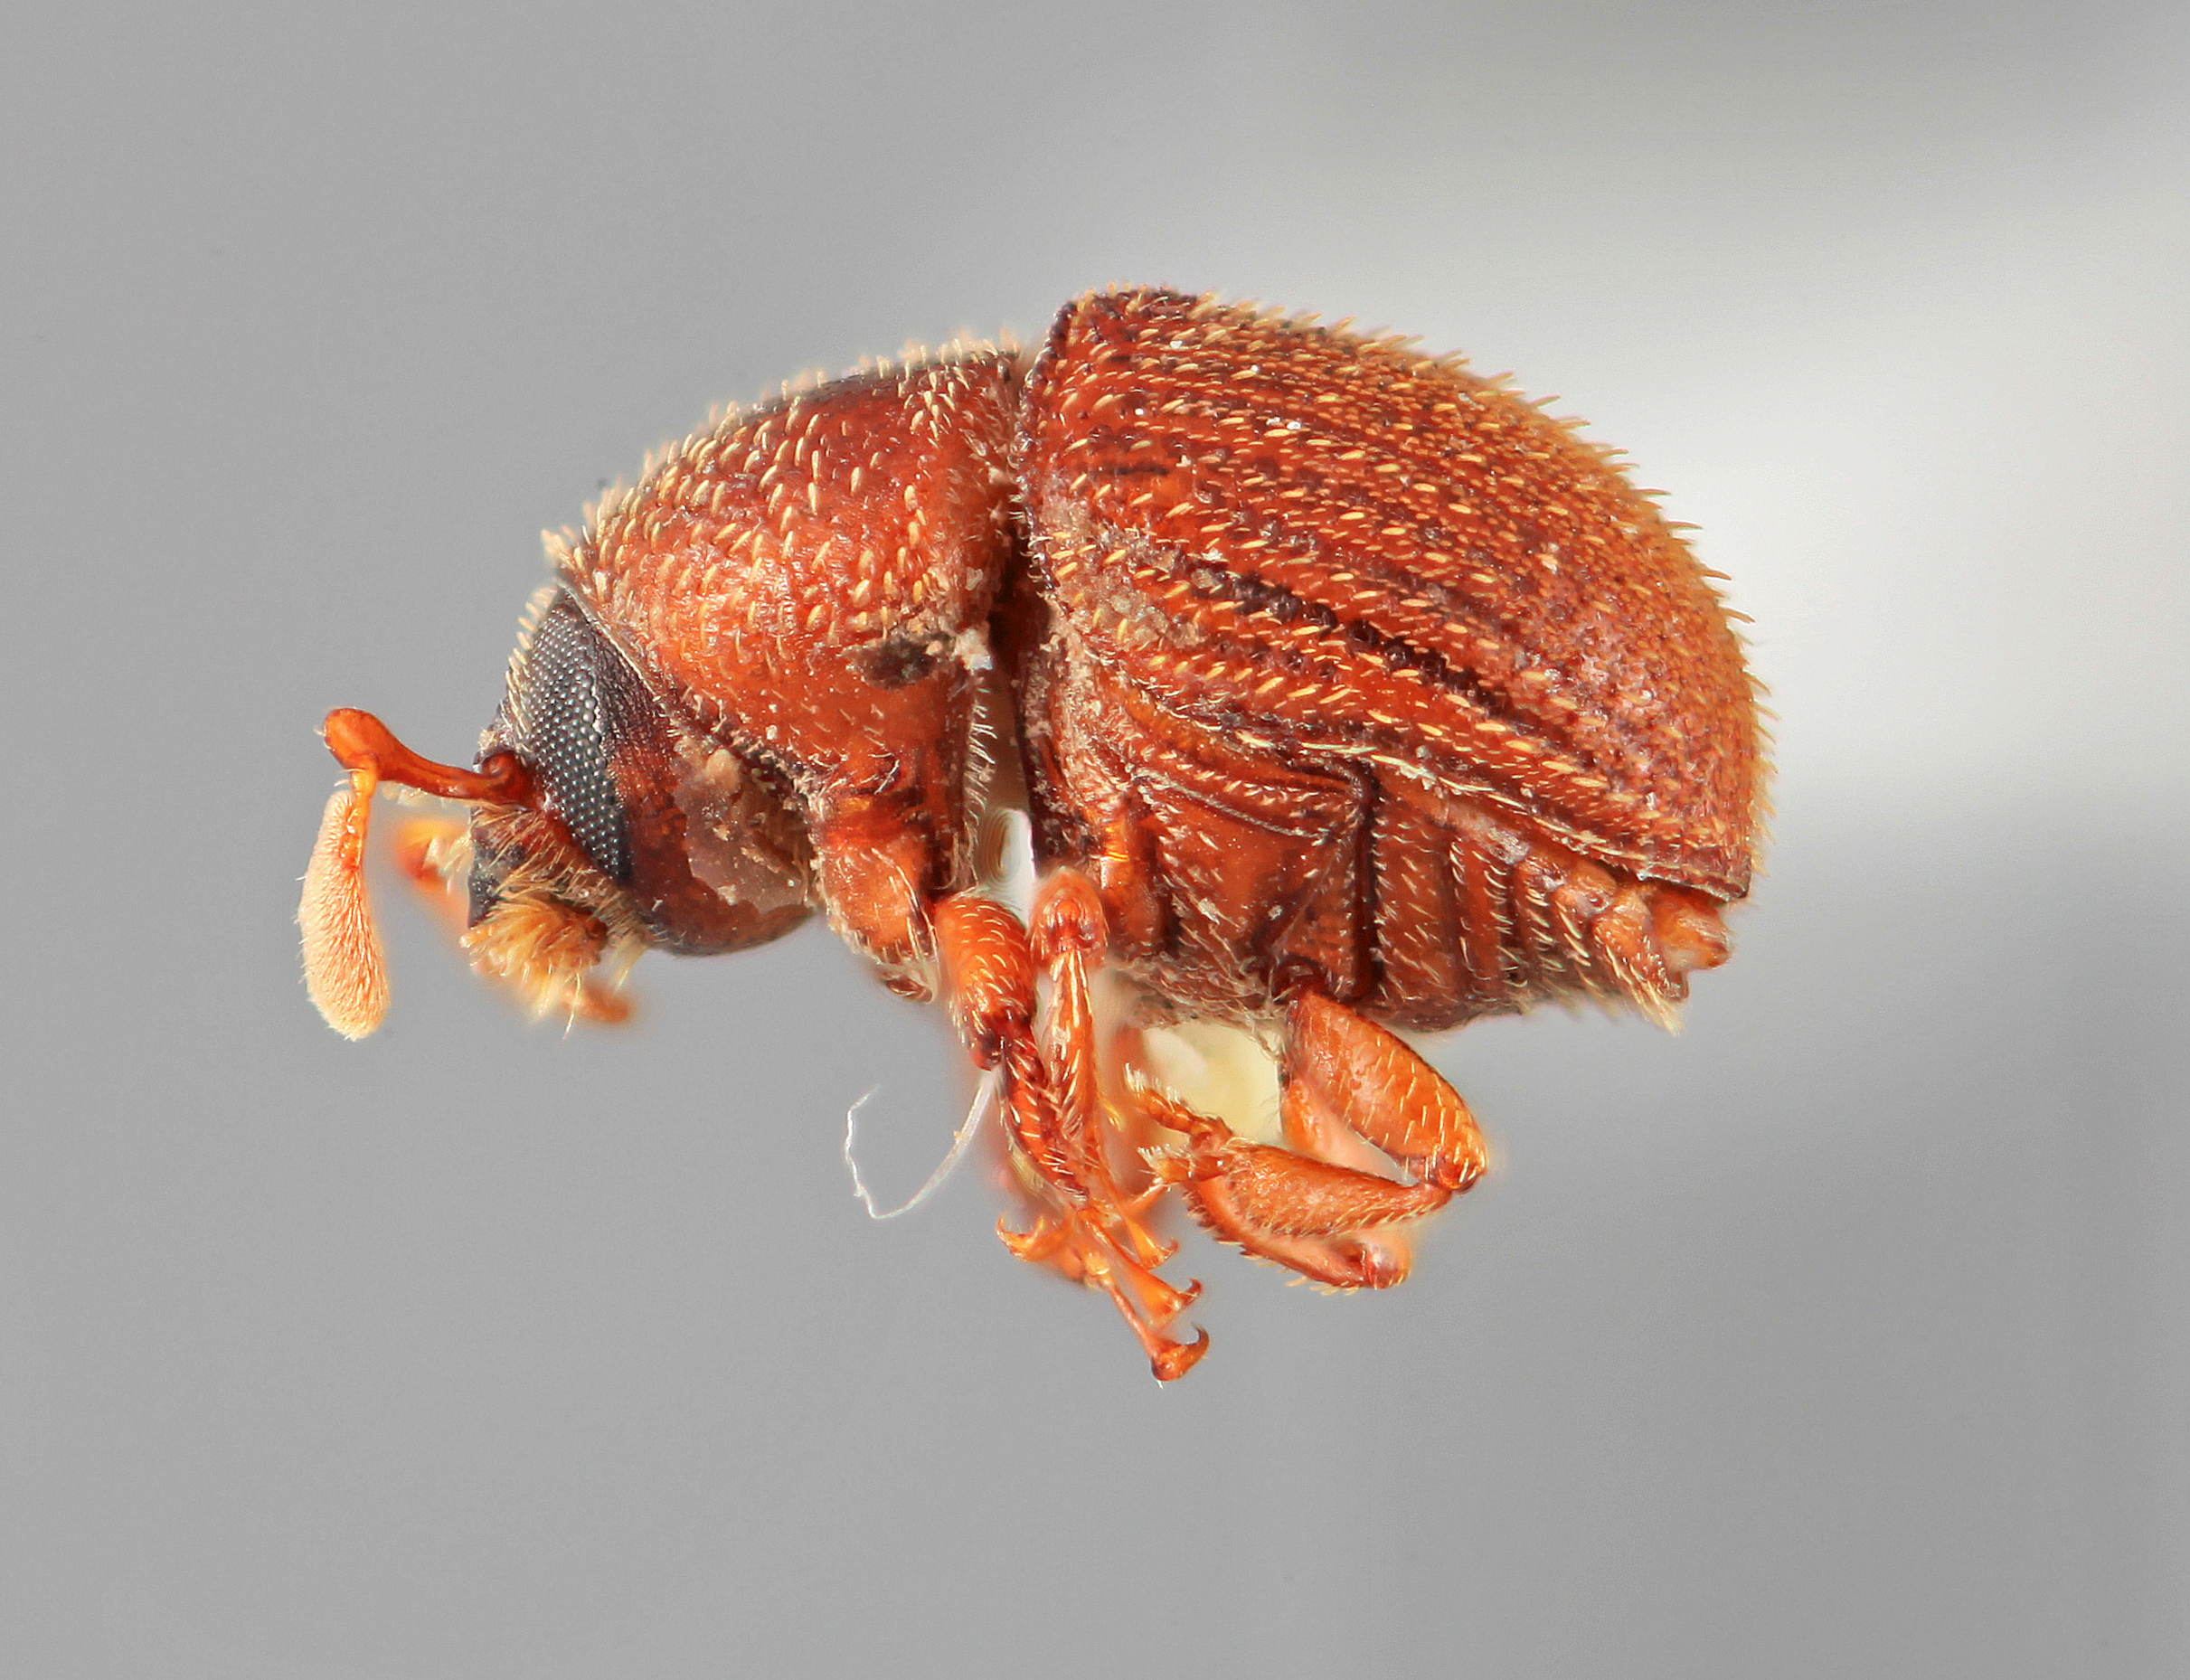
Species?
Chramesus solicitatus
